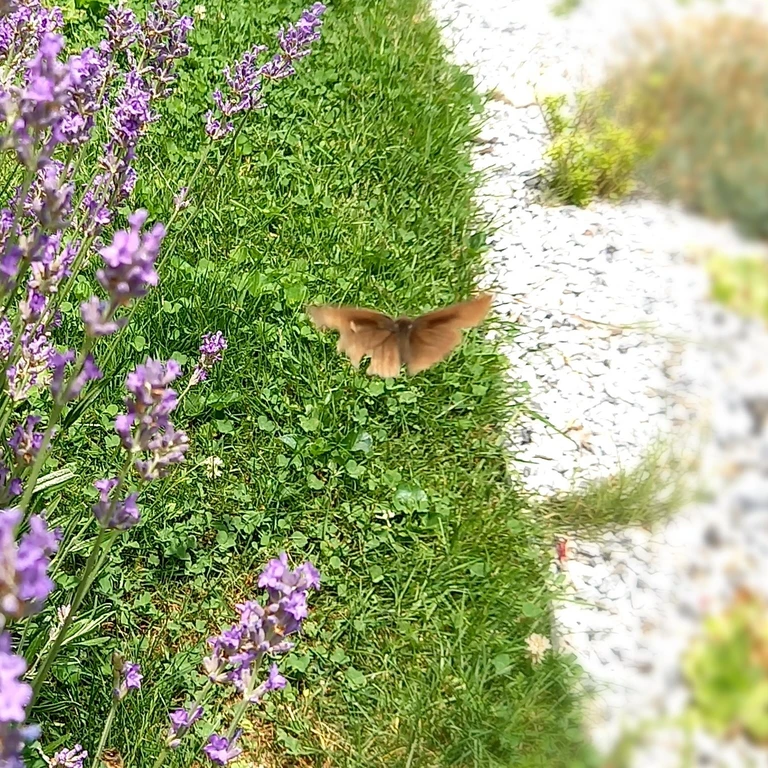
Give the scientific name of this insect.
Maniola jurtina
